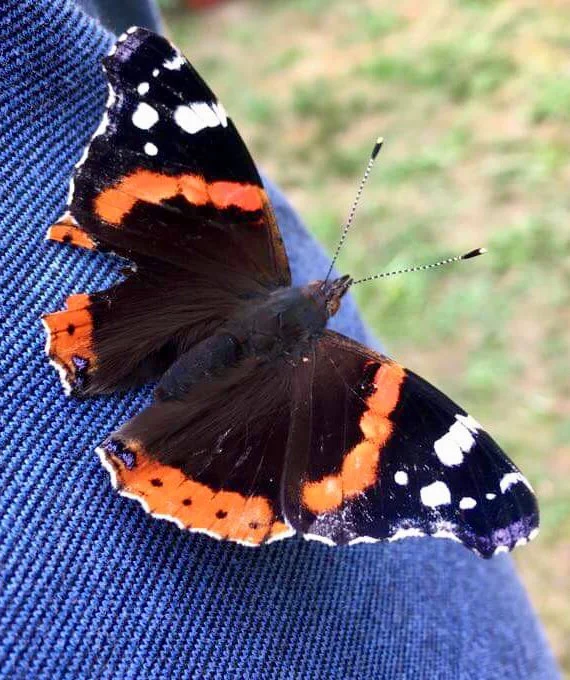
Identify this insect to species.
Vanessa atalanta
